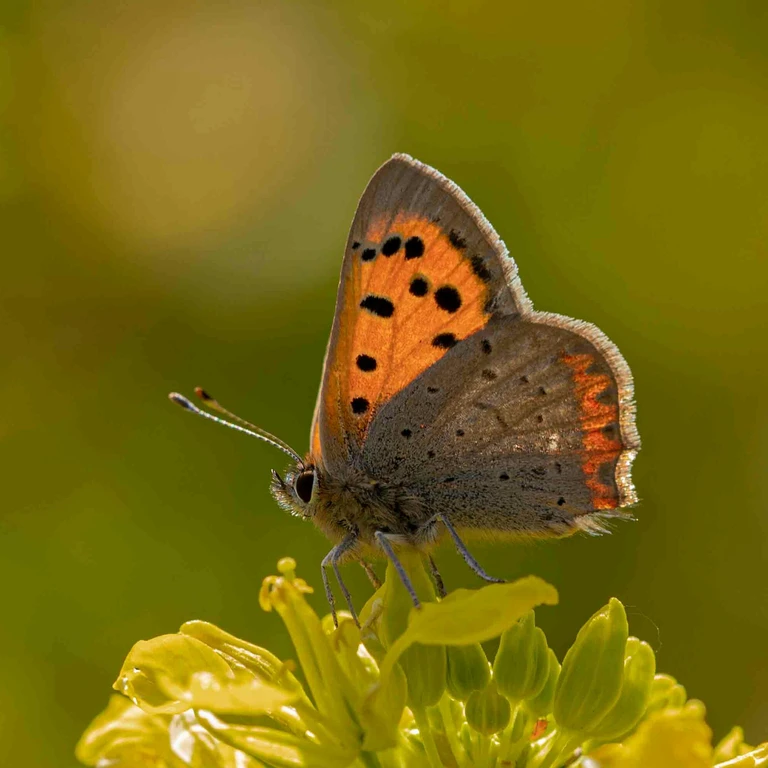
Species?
Lycaena phlaeas
